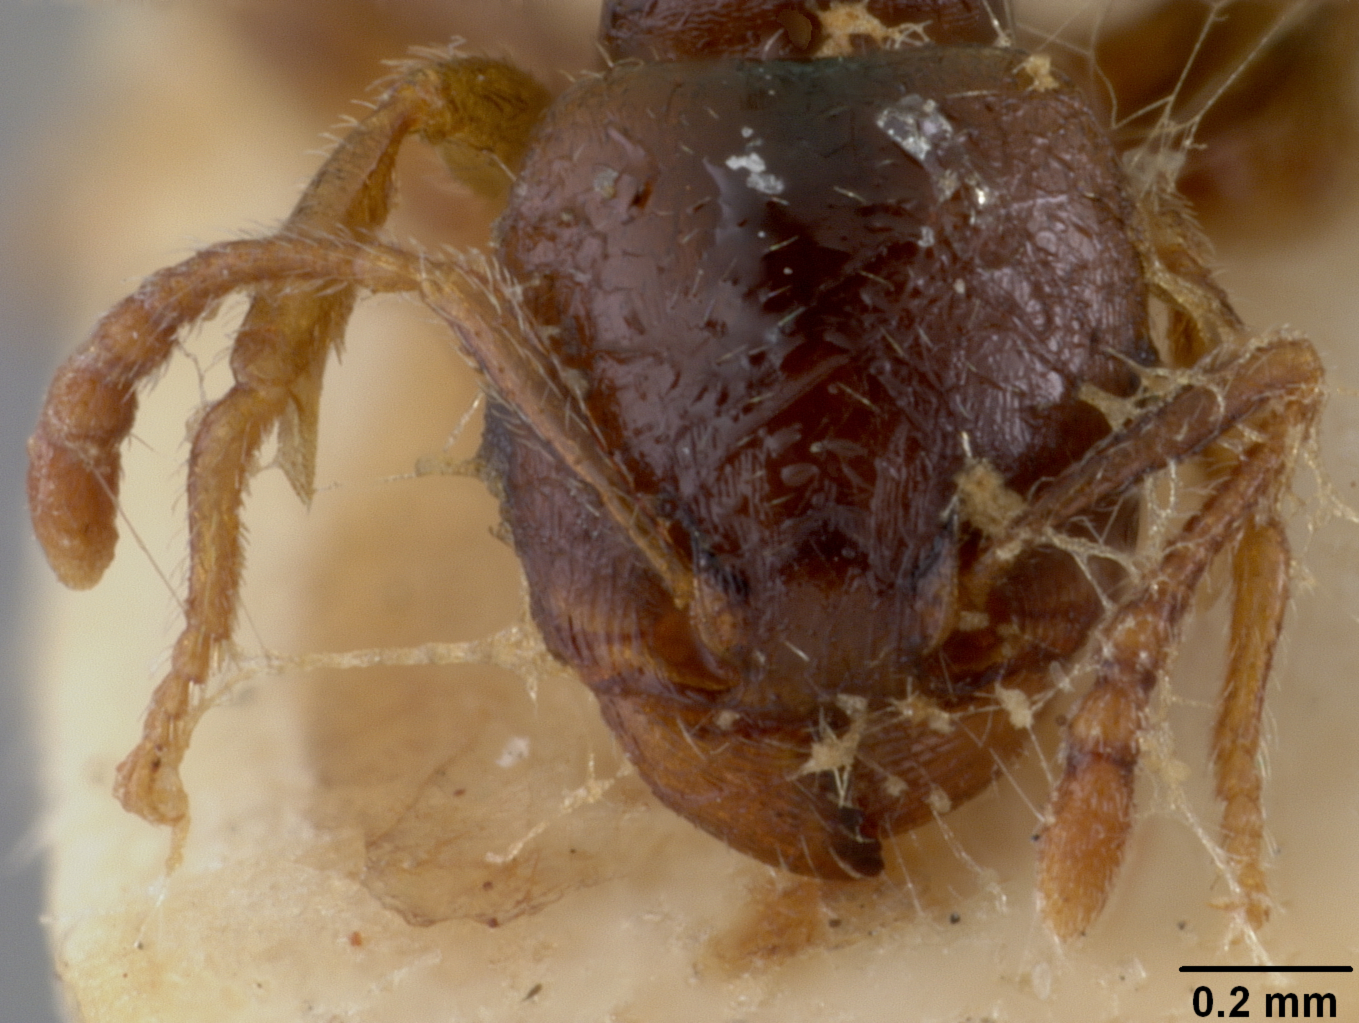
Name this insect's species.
Tetramorium fezzanense
